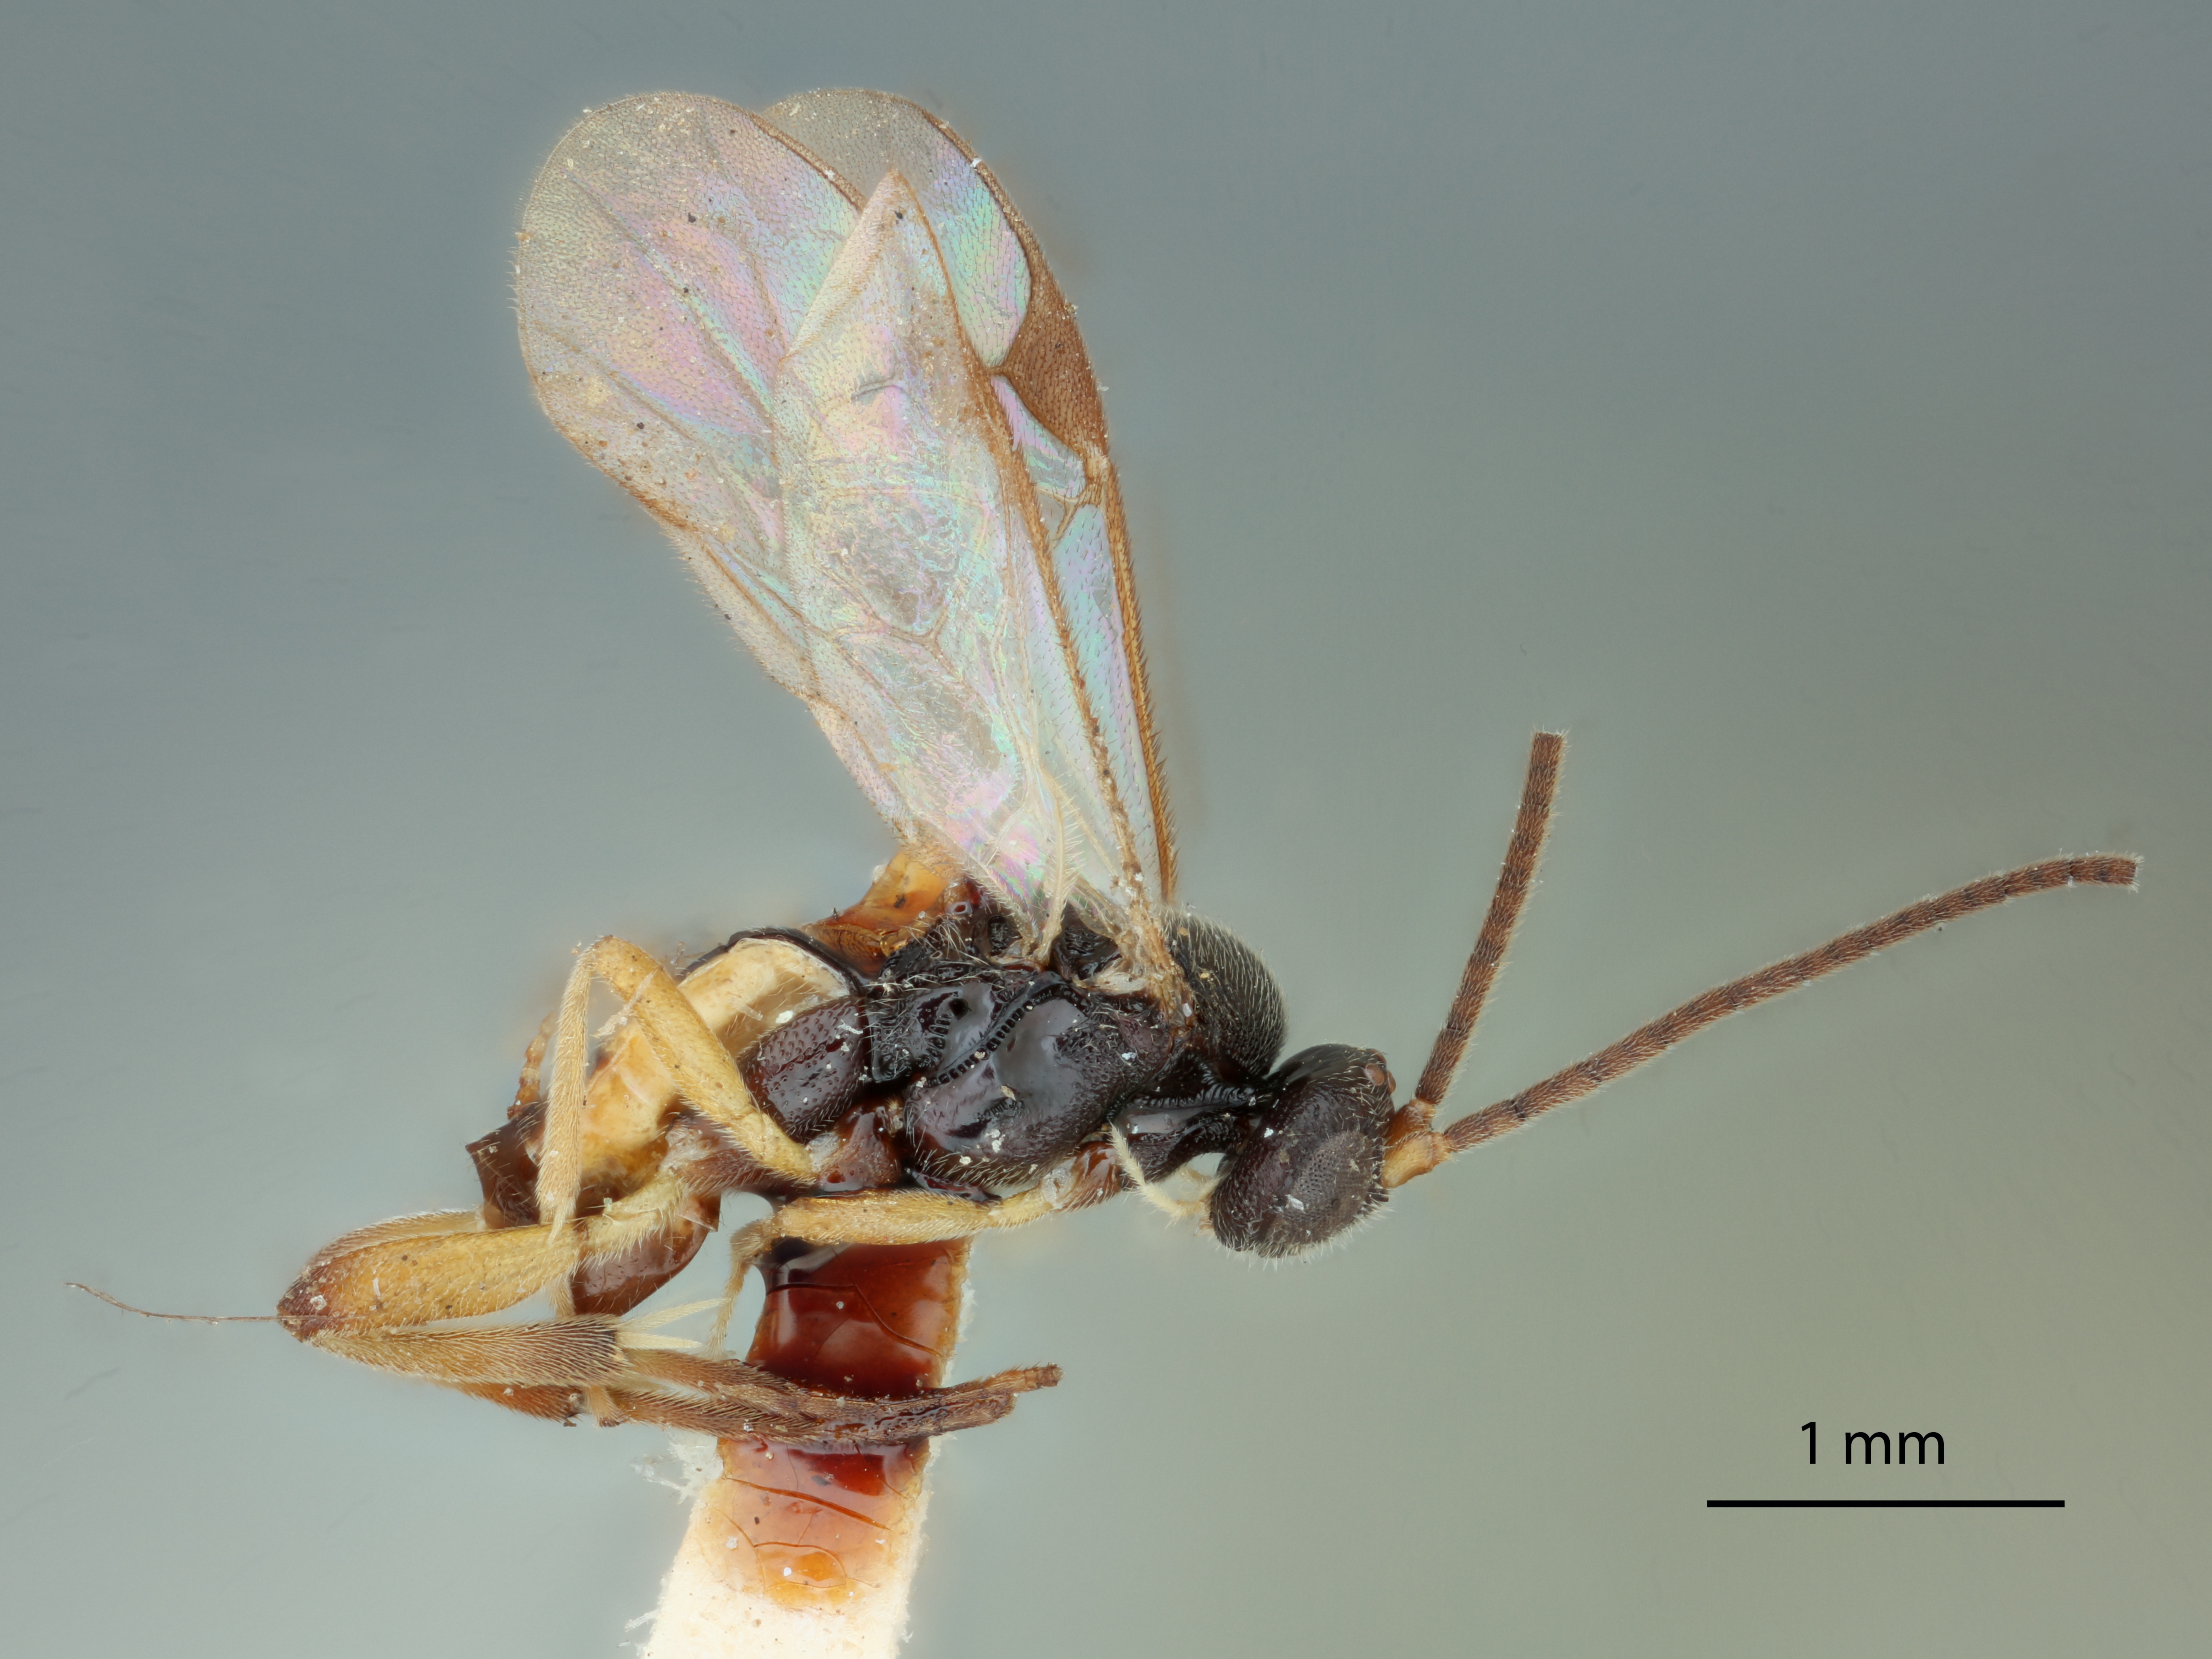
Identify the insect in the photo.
Apanteles tiracholae
